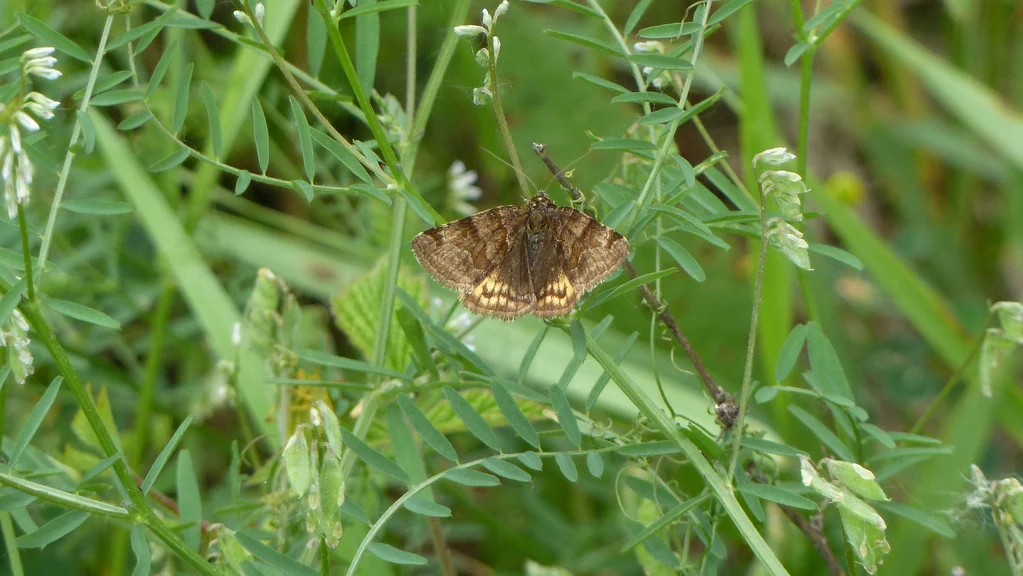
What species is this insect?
Euclidia glyphica
